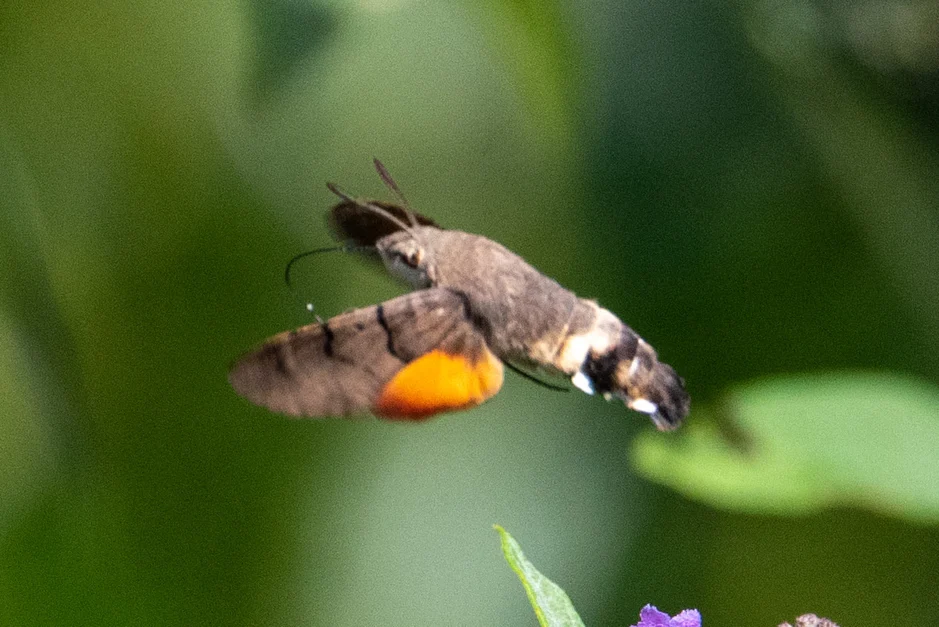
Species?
Macroglossum stellatarum
